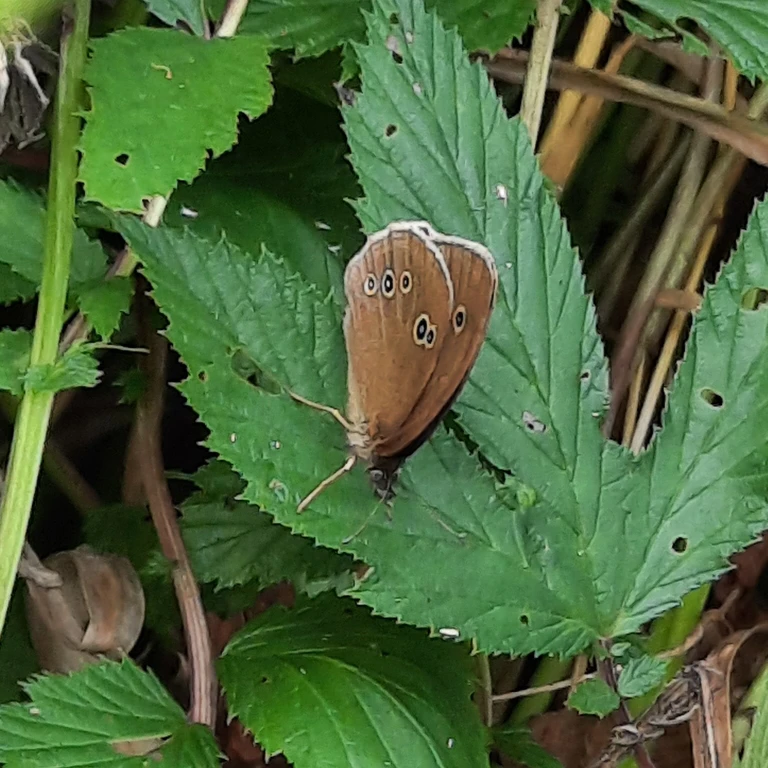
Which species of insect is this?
Aphantopus hyperantus
